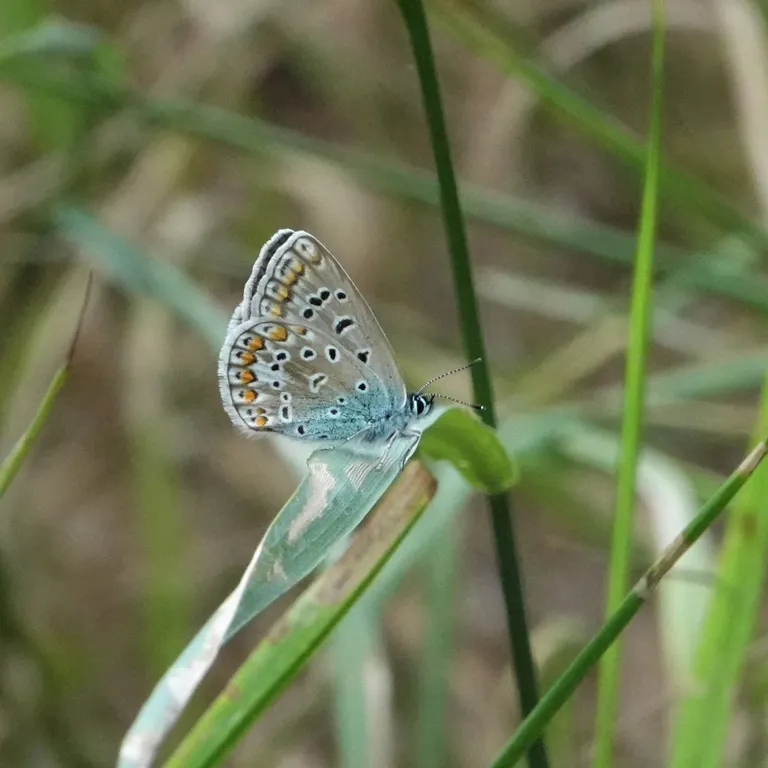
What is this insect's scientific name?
Polyommatus icarus
